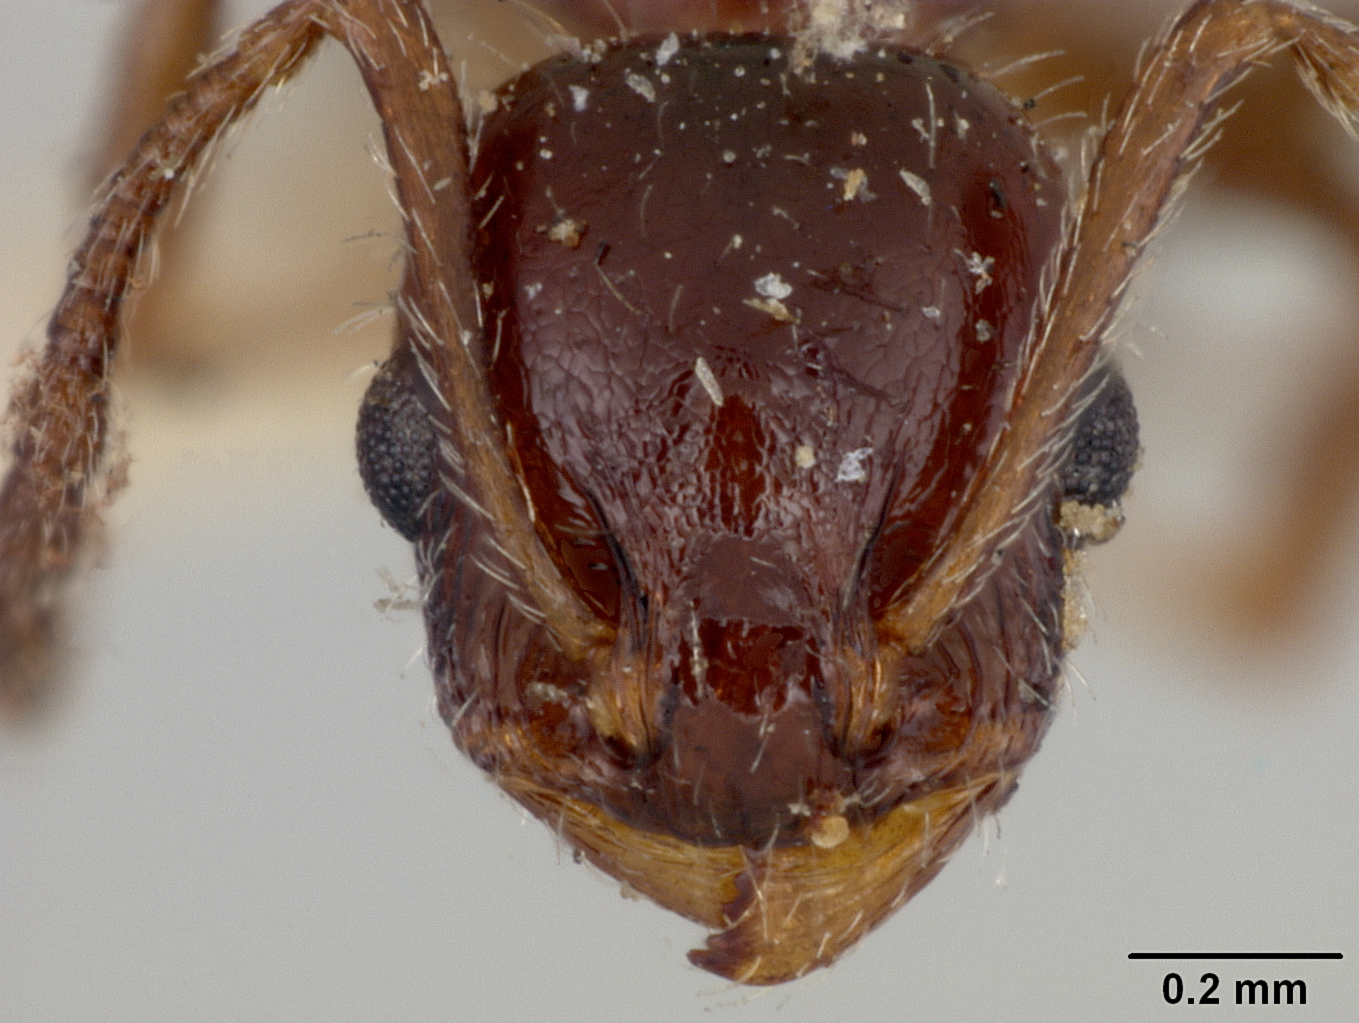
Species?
Leptothorax floridanus
